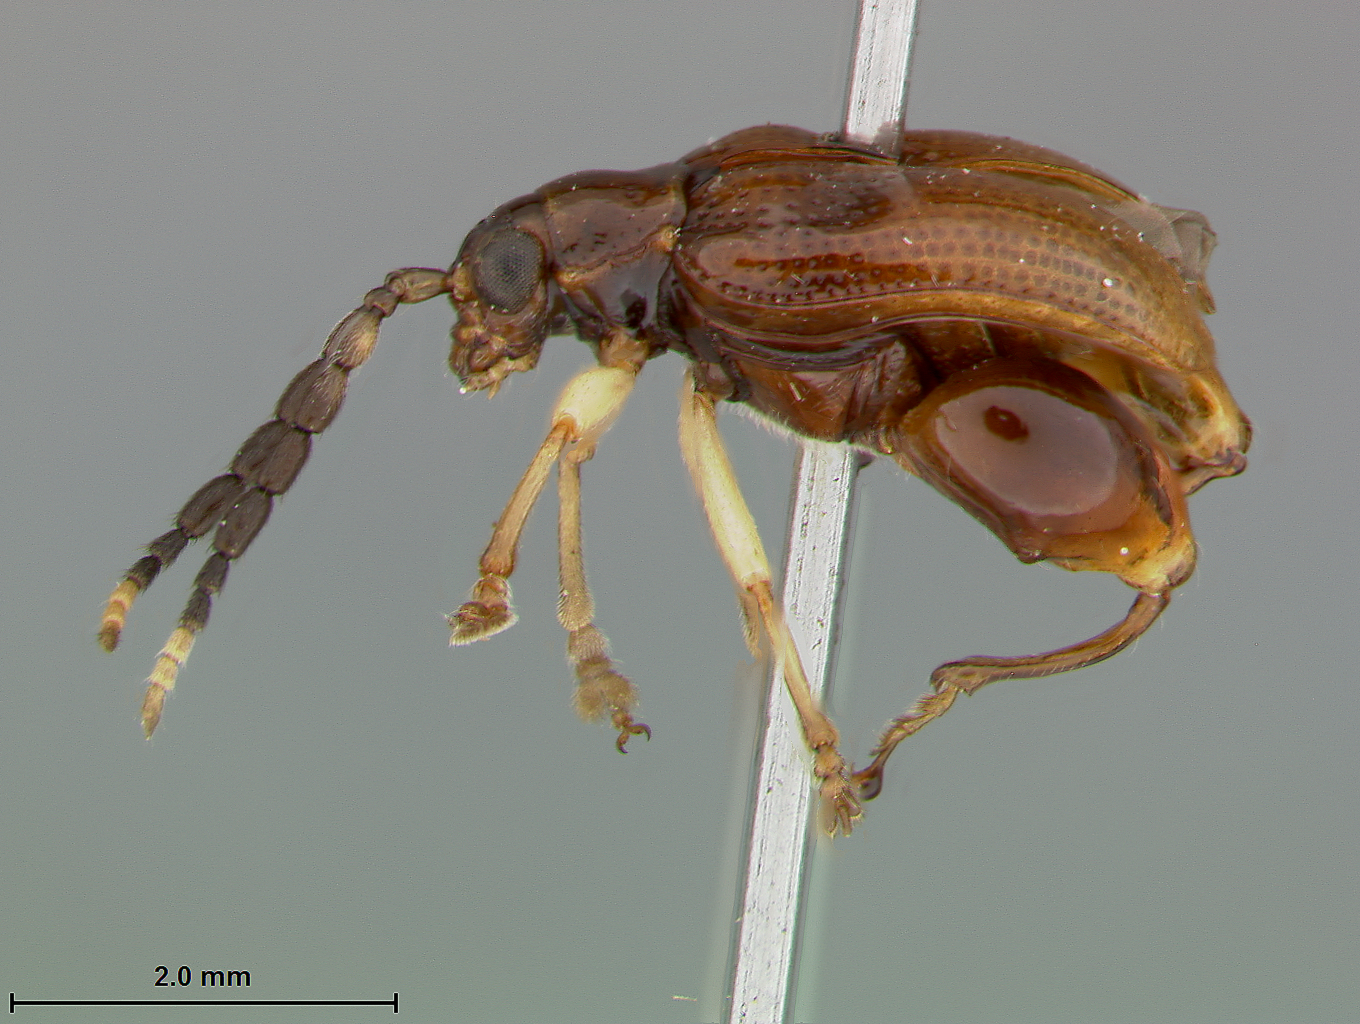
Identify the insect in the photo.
Hylodromus clarki
